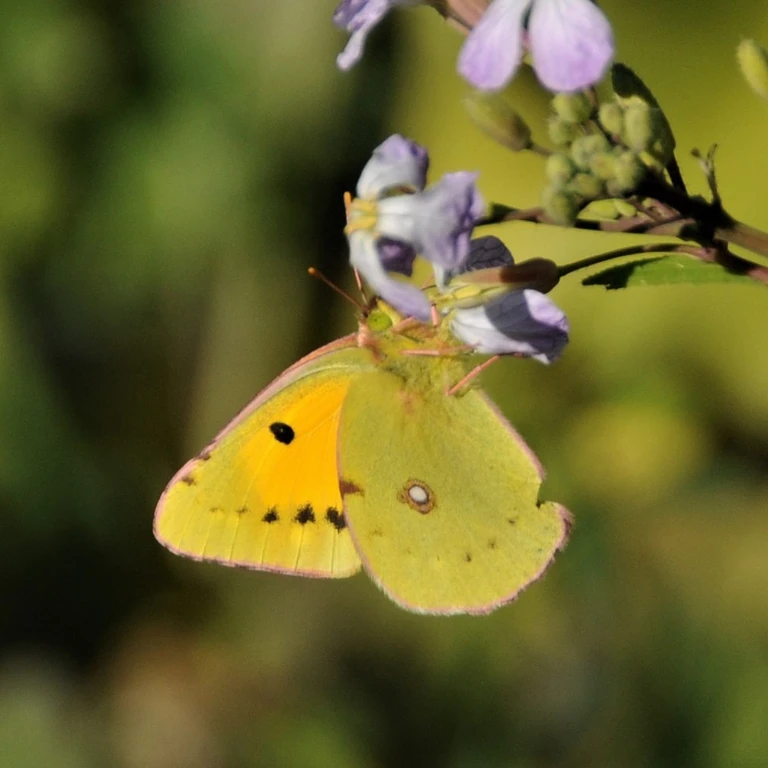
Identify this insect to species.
Colias croceus
